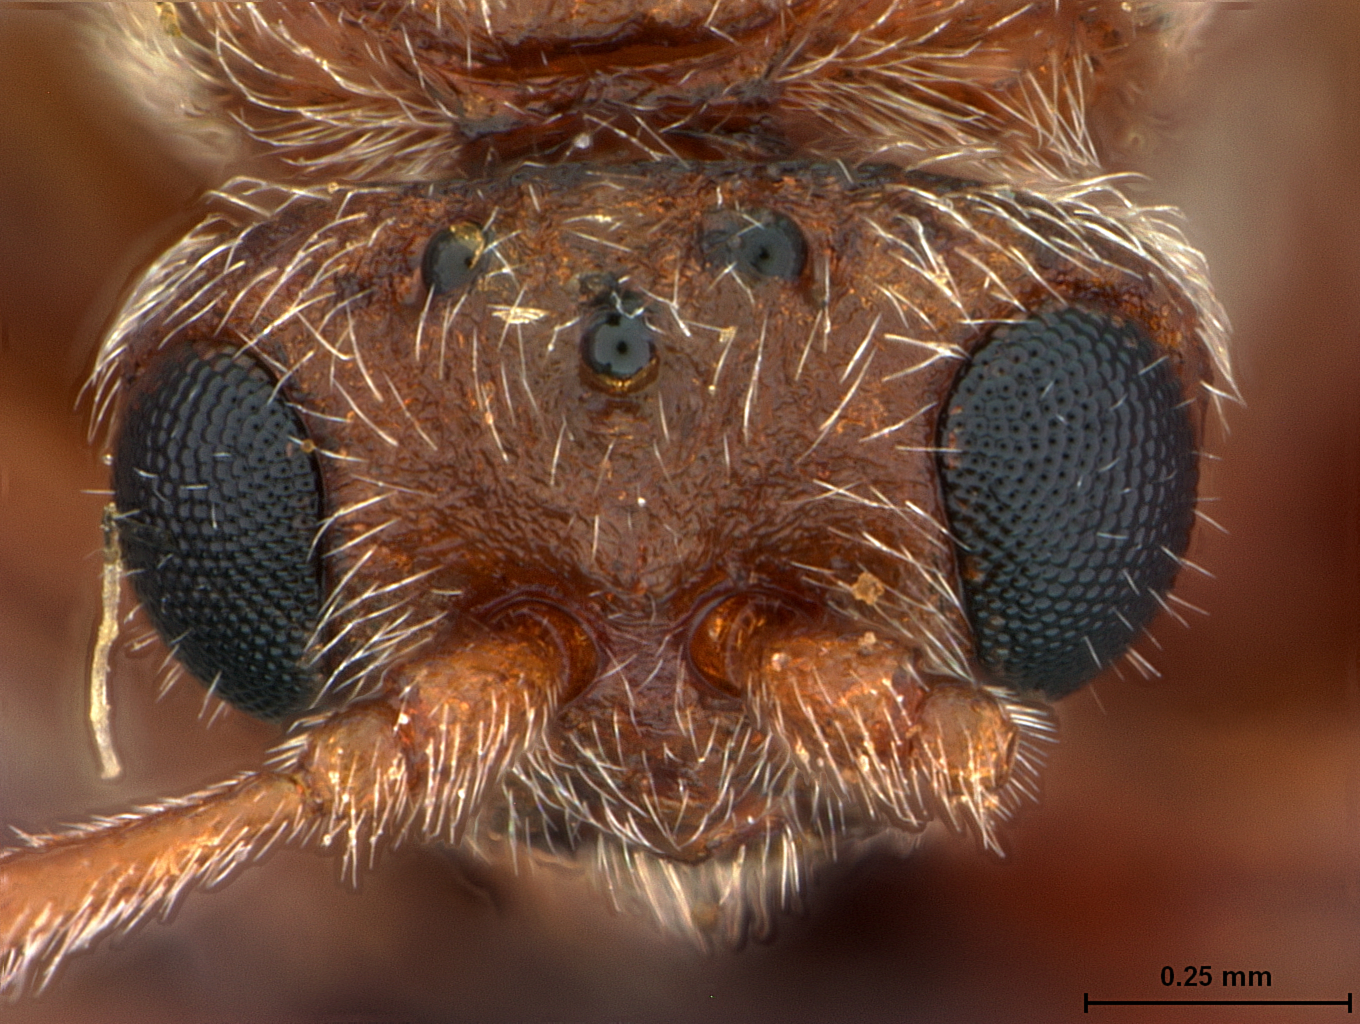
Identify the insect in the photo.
Holcaspis brevipennata
